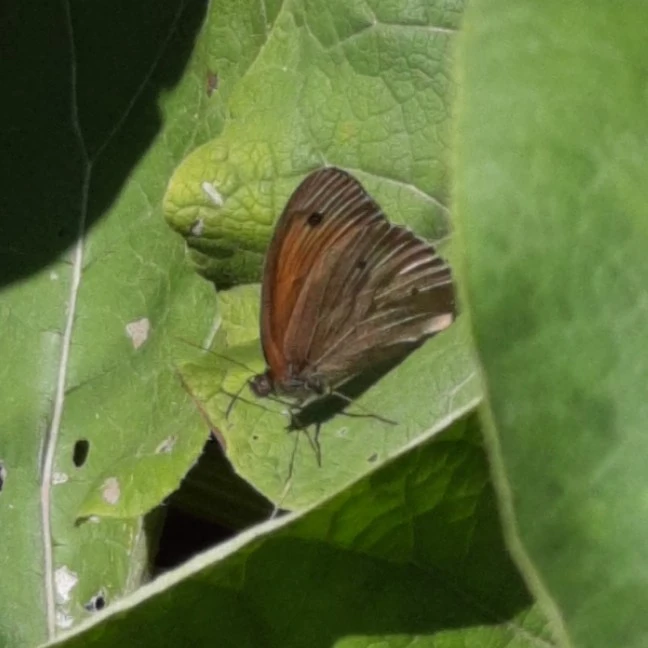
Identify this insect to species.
Maniola jurtina
